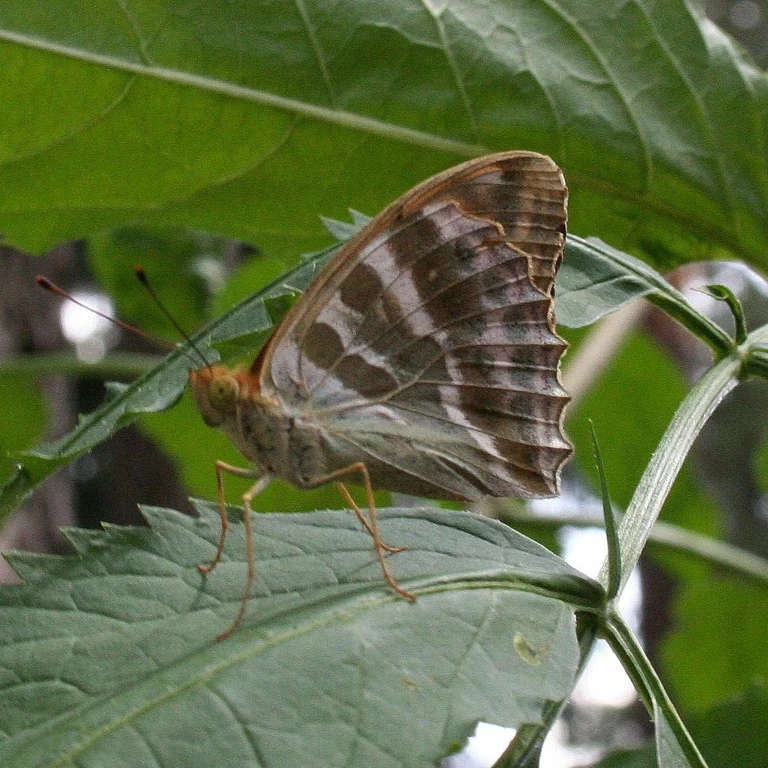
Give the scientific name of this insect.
Argynnis paphia
